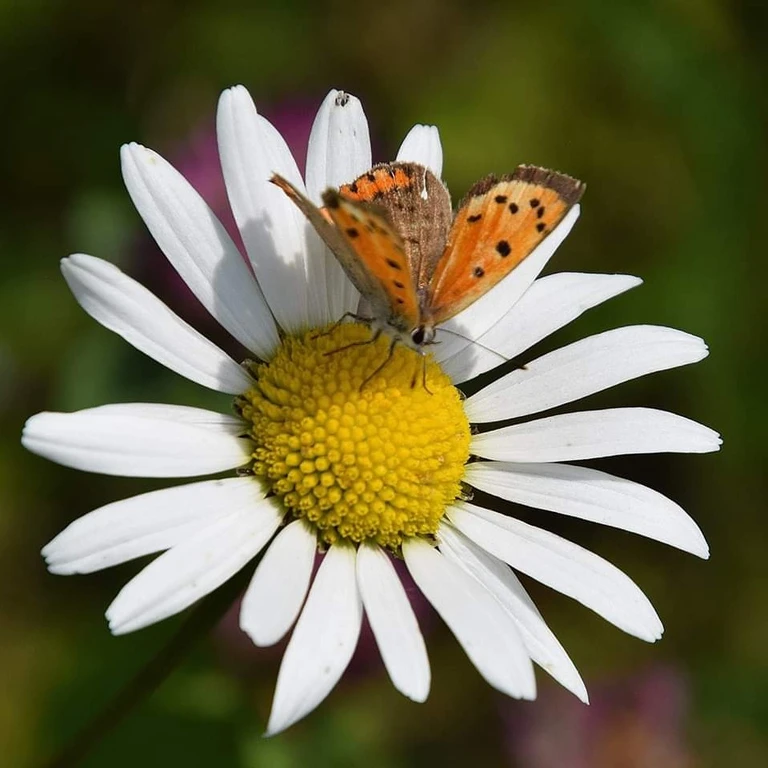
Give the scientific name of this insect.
Lycaena phlaeas
